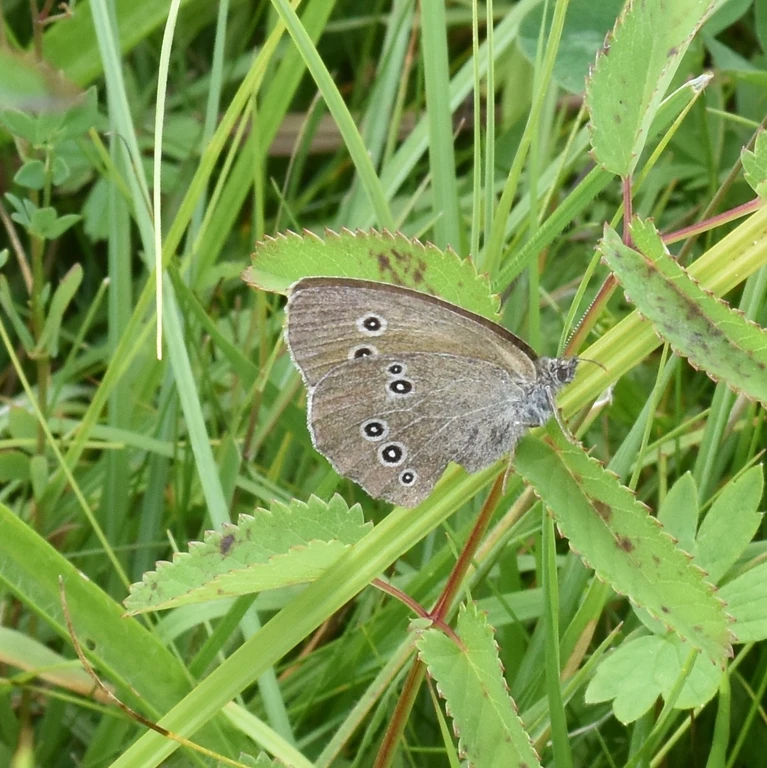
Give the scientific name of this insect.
Aphantopus hyperantus
